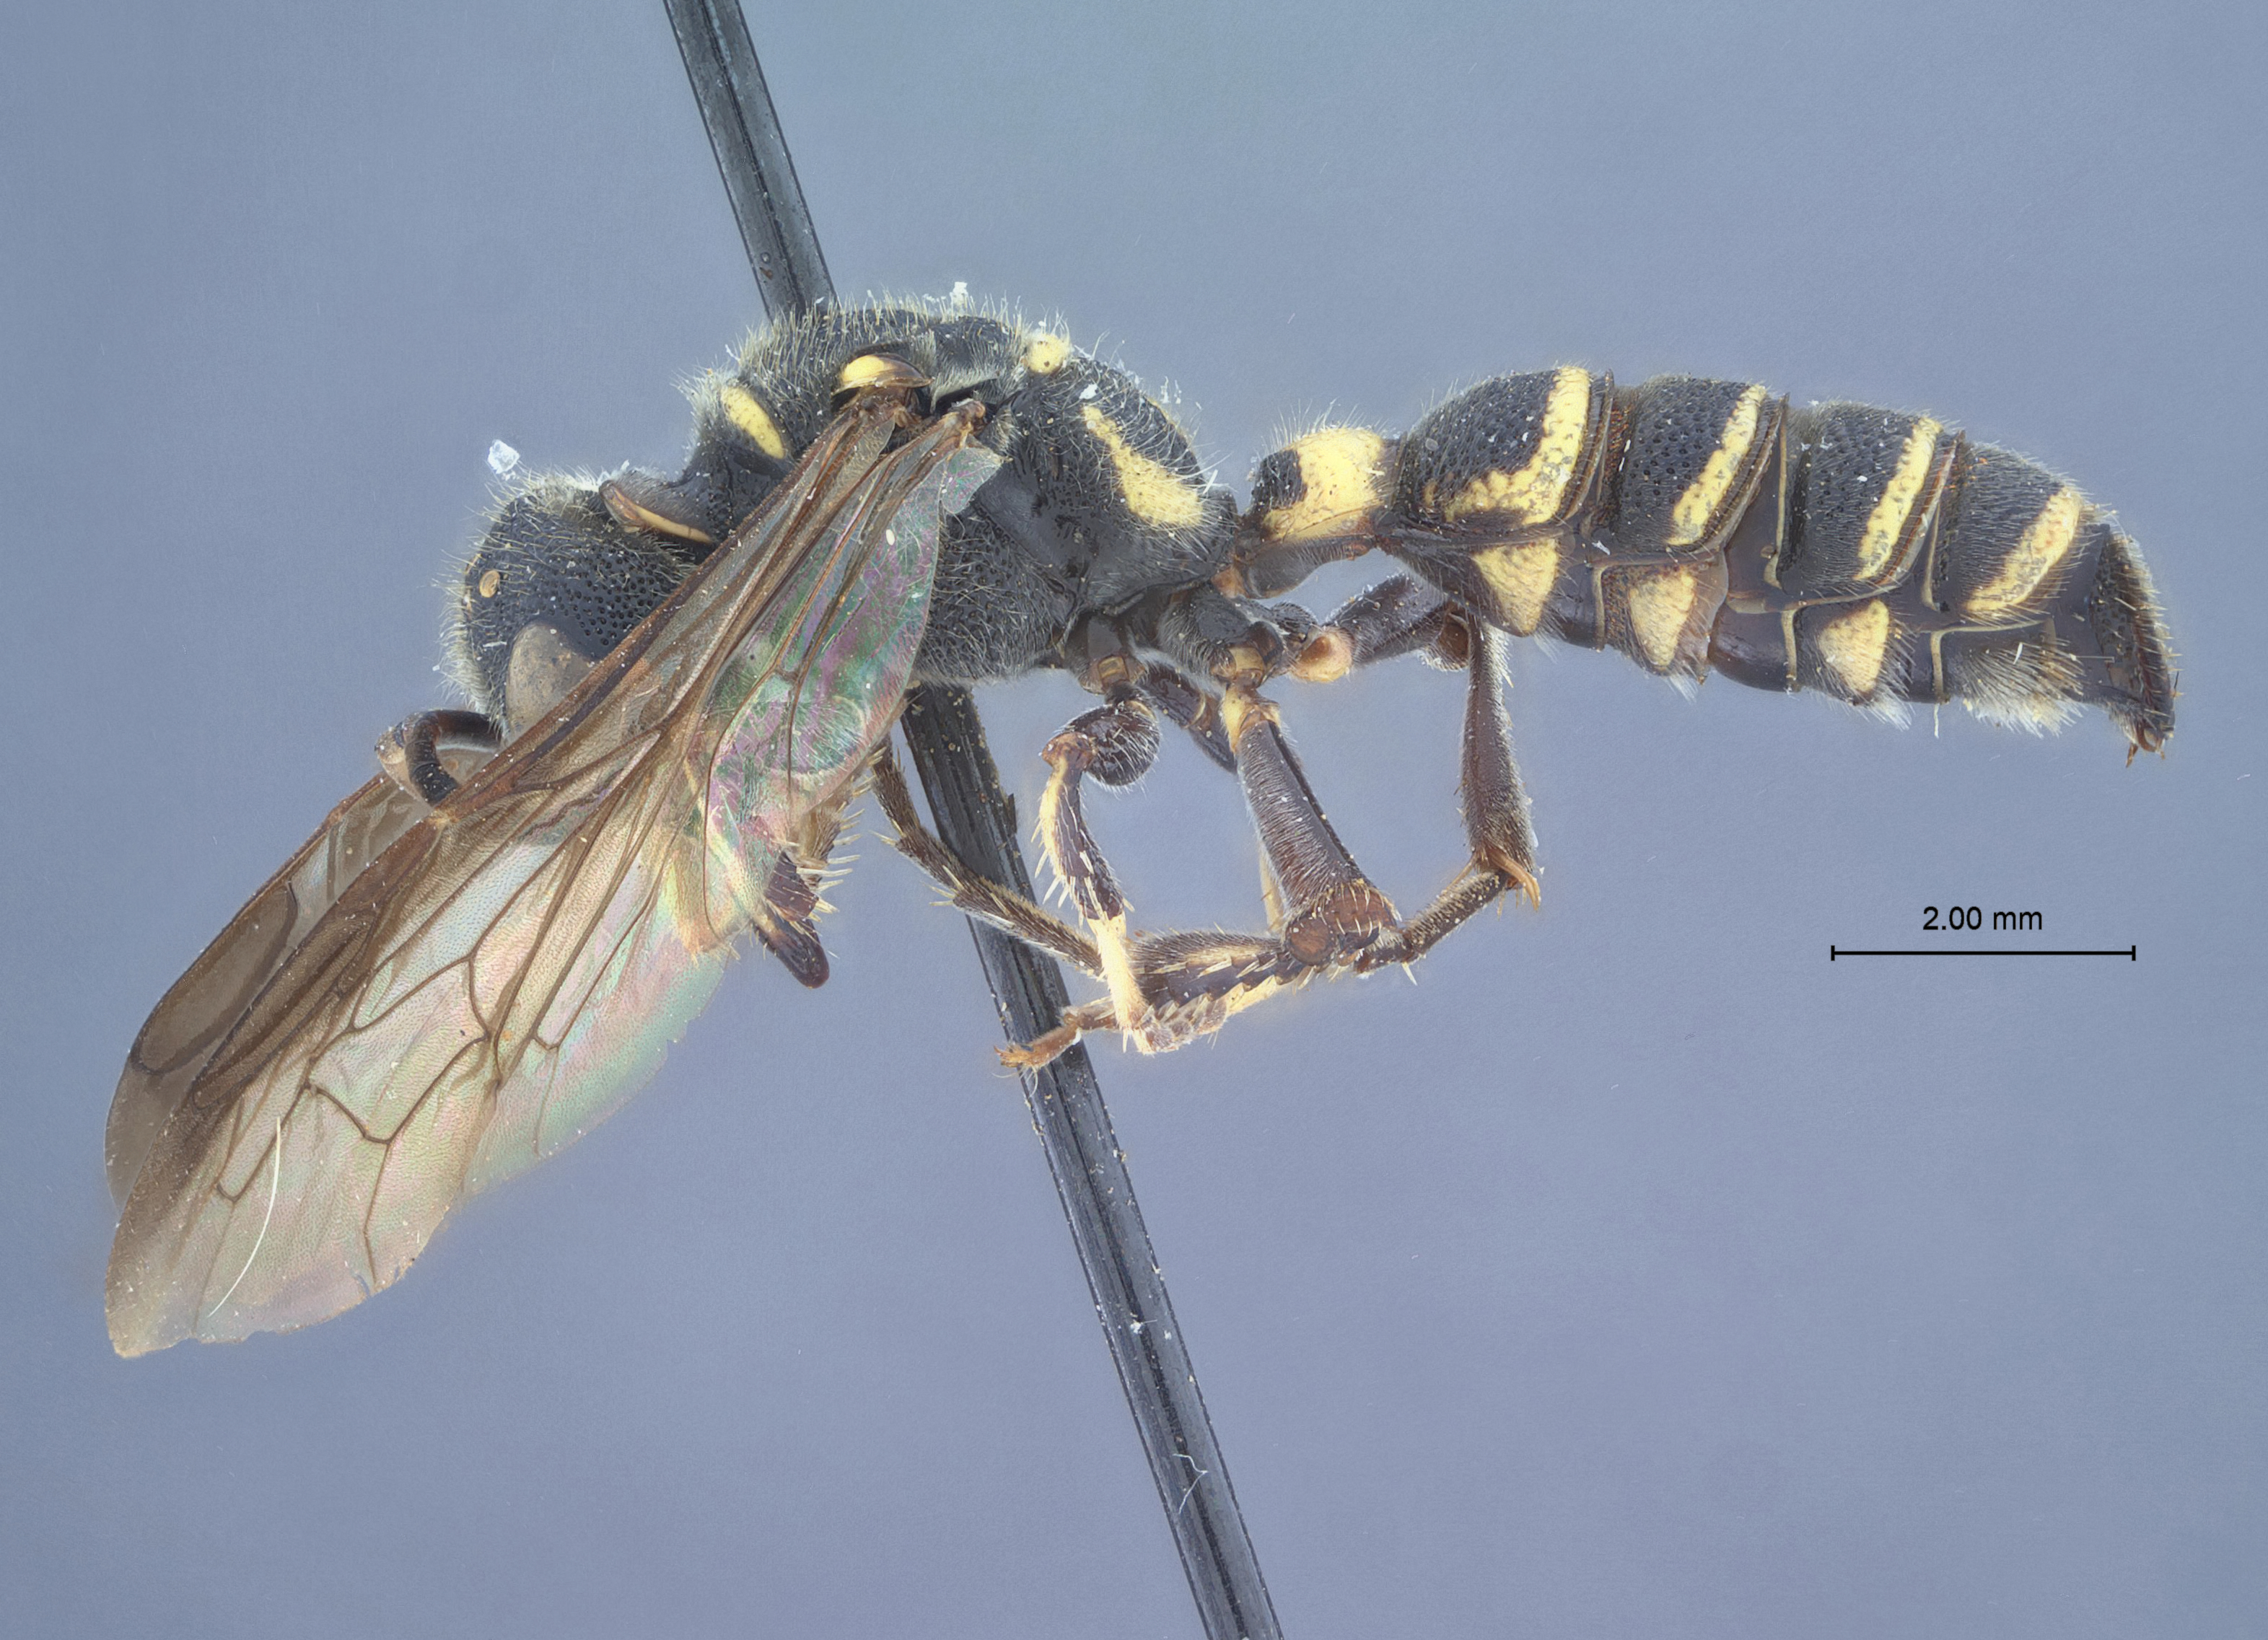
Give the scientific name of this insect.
Cerceris cuernavaca
